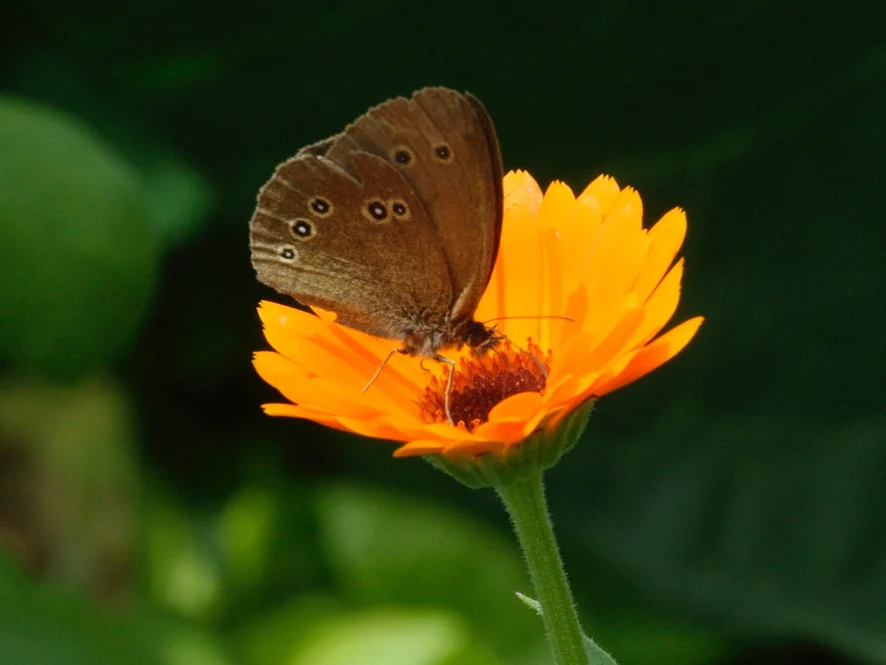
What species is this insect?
Aphantopus hyperantus
